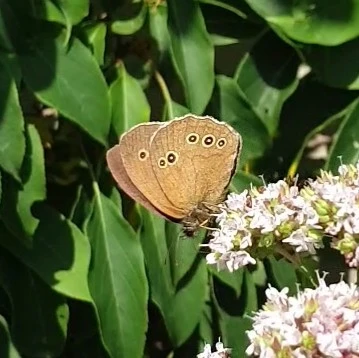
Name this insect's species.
Aphantopus hyperantus
